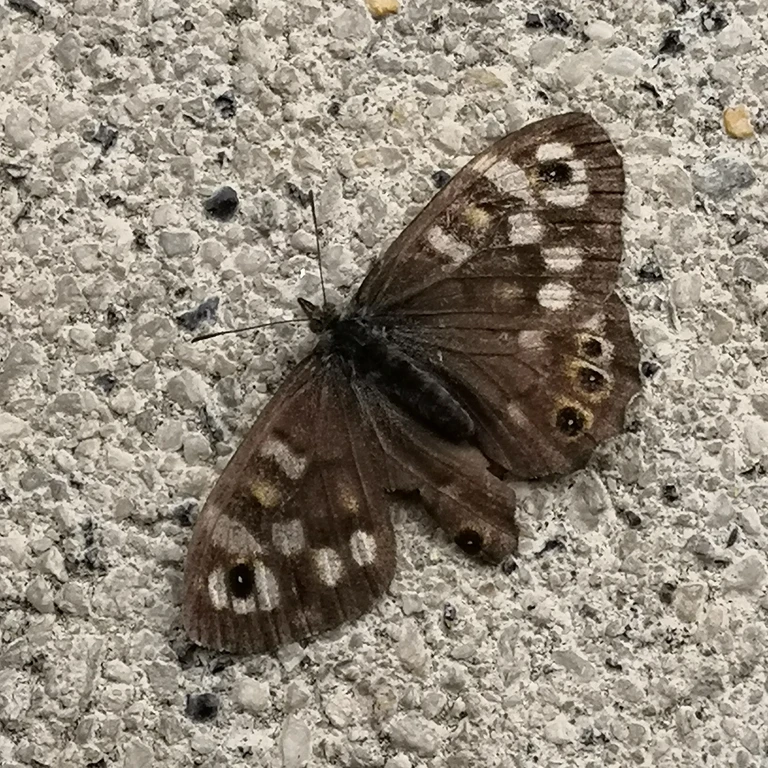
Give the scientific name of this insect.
Pararge aegeria
